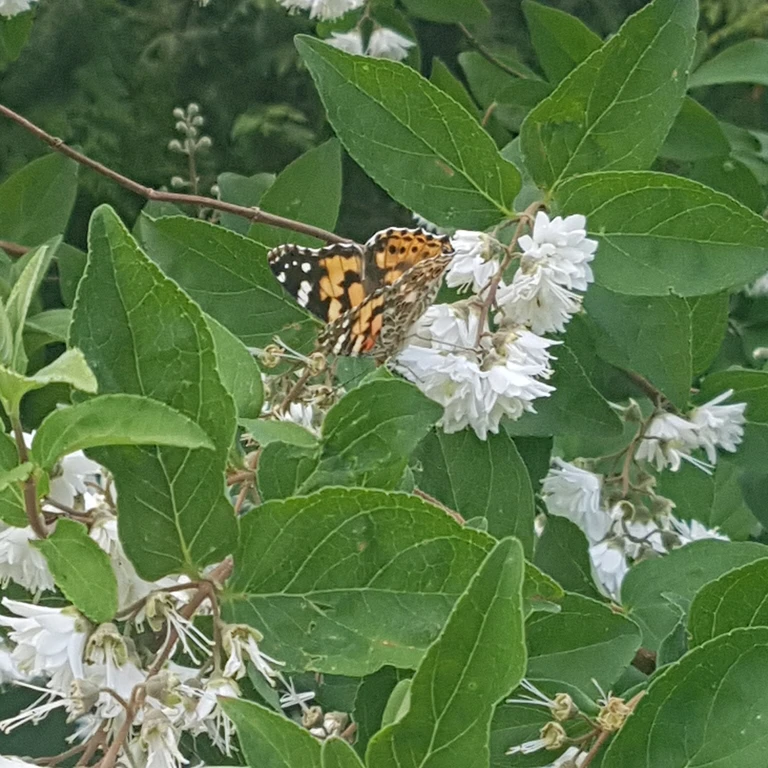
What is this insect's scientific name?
Vanessa cardui
